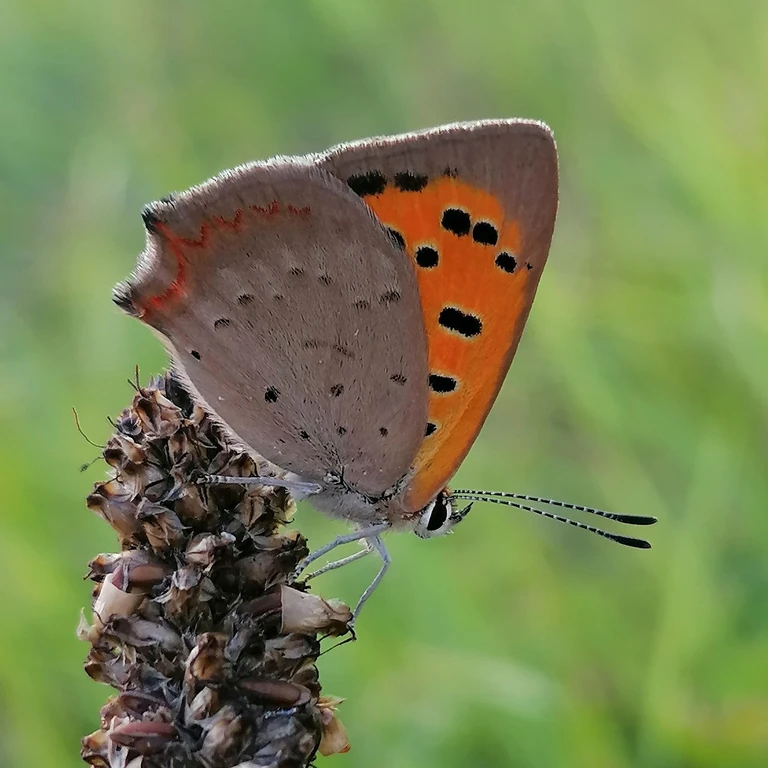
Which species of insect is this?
Lycaena phlaeas
